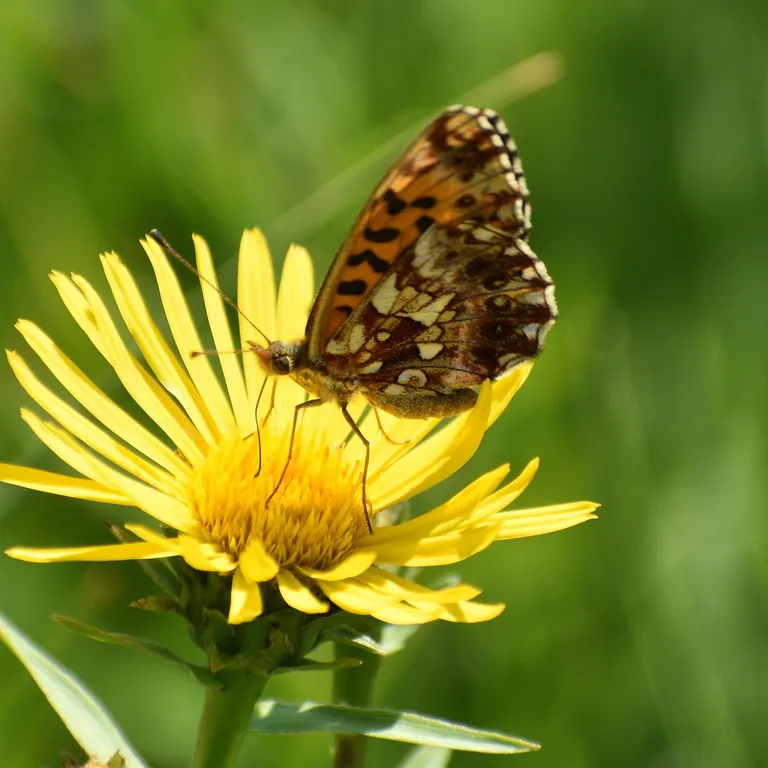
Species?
Boloria dia
